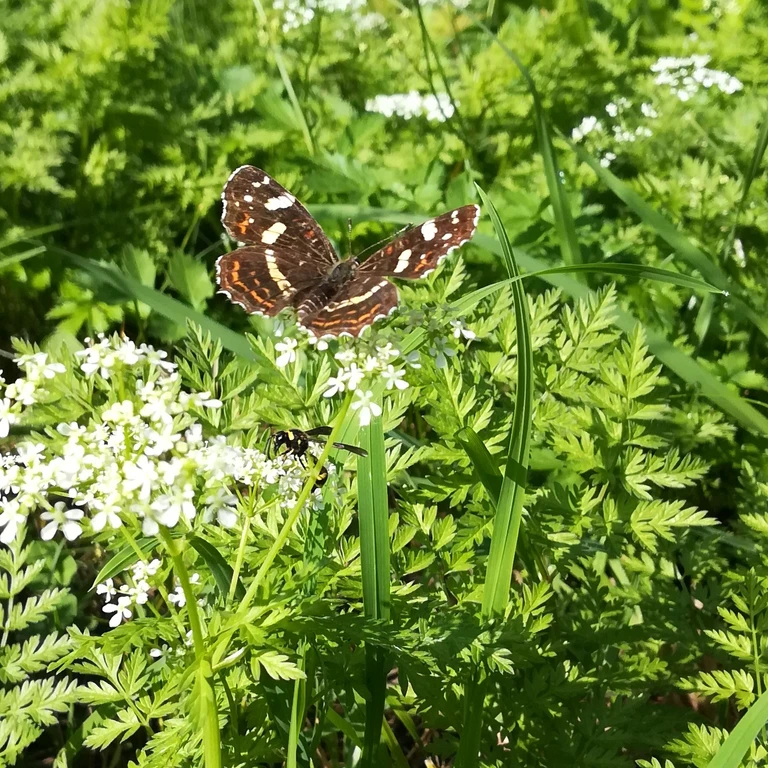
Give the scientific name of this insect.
Araschnia levana
